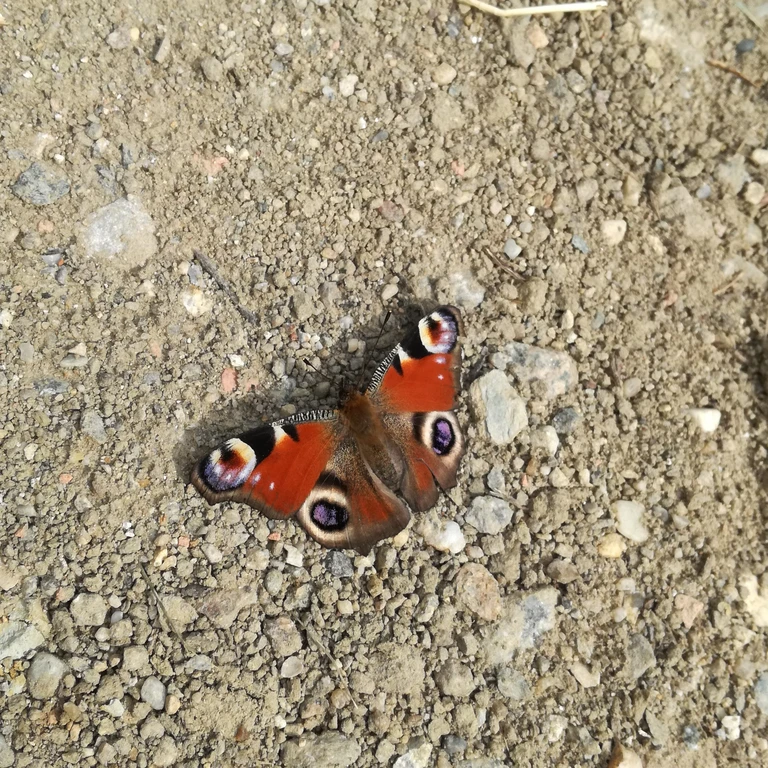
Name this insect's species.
Aglais io
